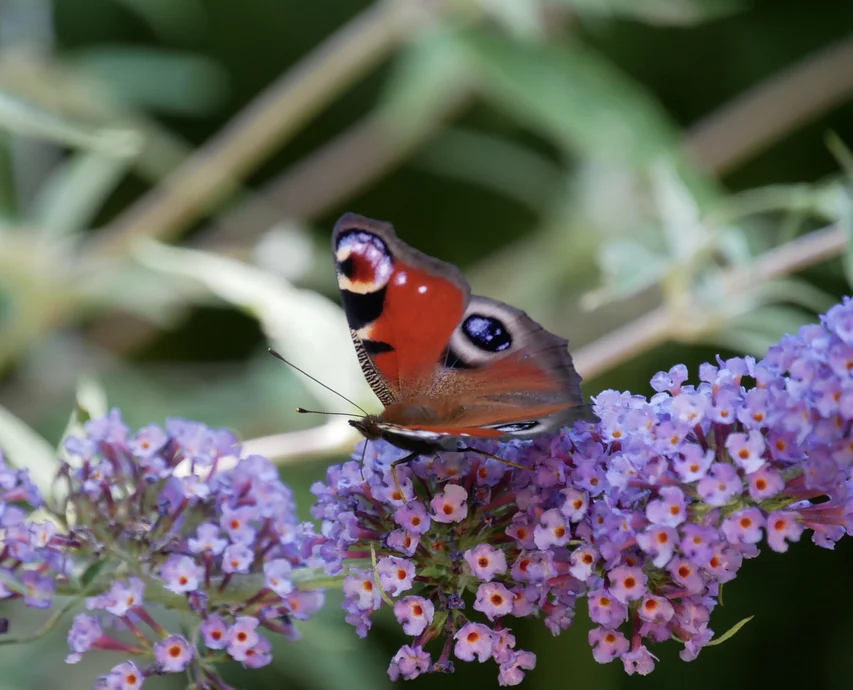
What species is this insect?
Aglais io
